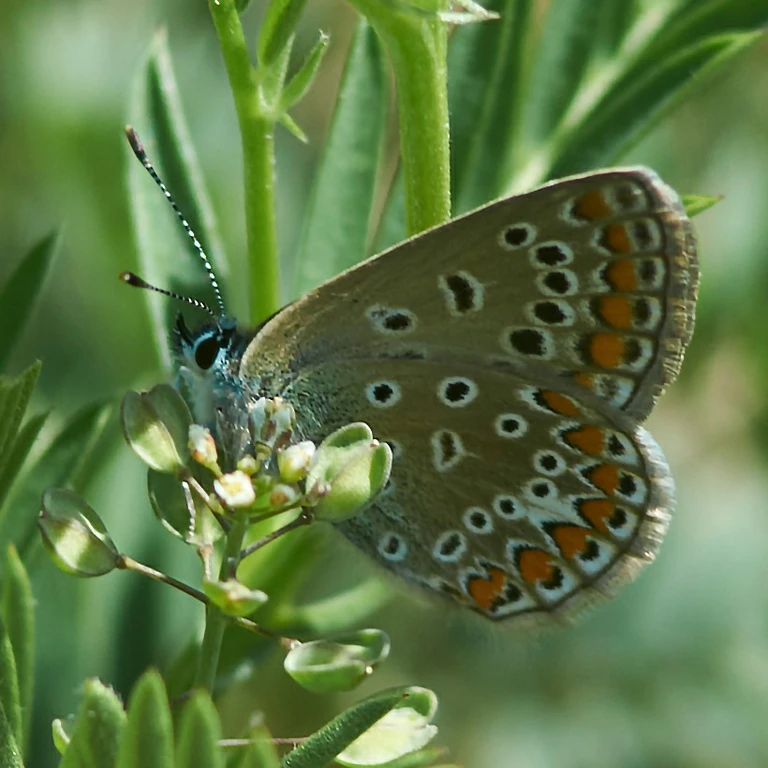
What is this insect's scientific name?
Polyommatus icarus
